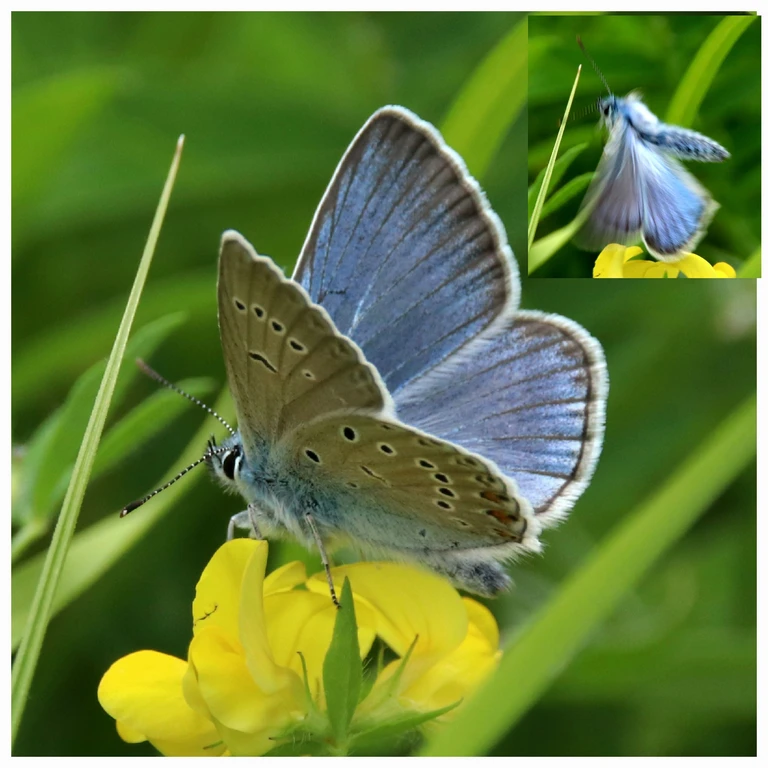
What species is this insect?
Polyommatus amandus (also Plebejus amanda)
